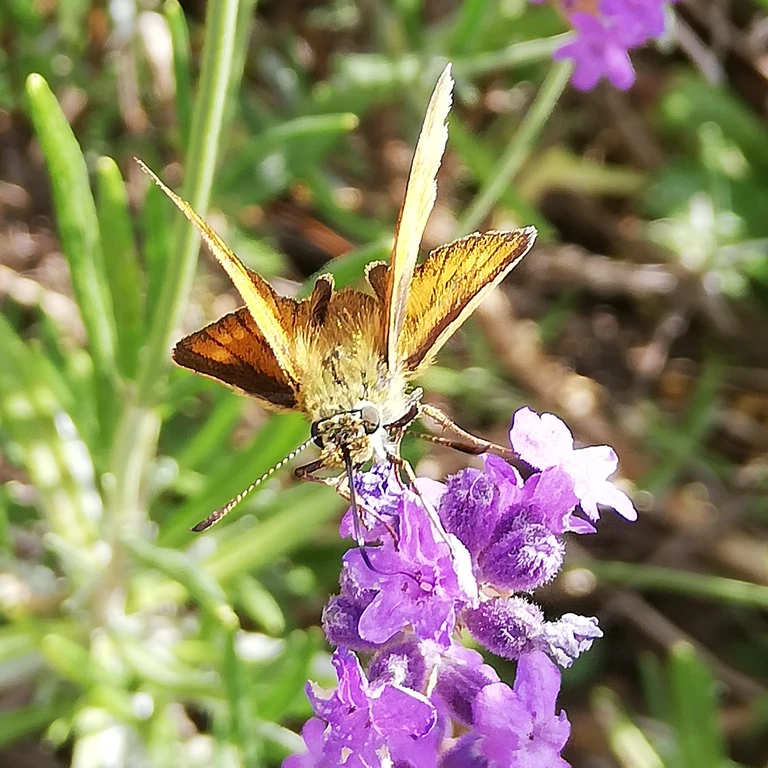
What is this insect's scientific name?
Ochlodes sylvanus (also Ochlodes venata)
